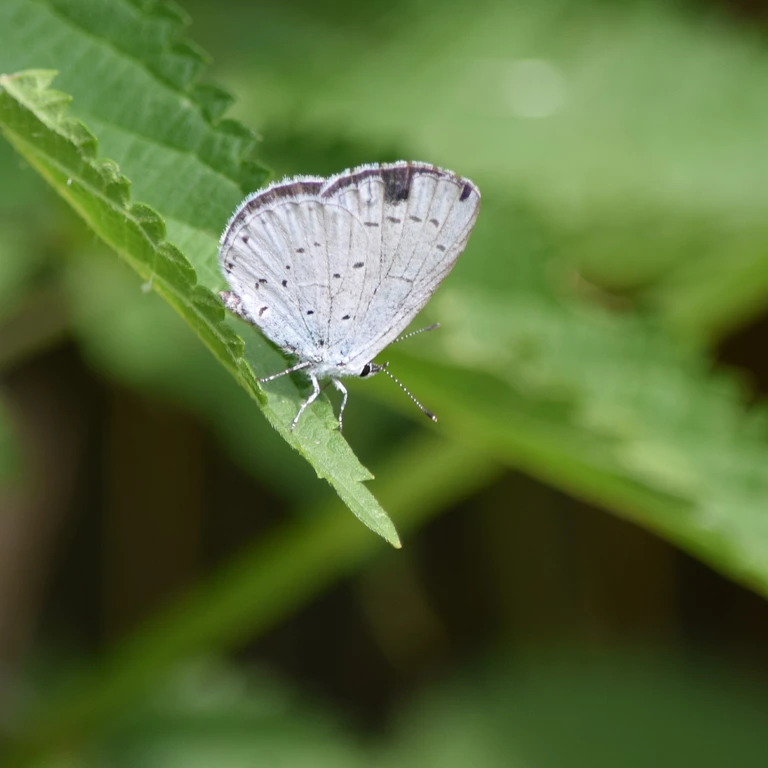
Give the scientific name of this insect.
Celastrina argiolus
